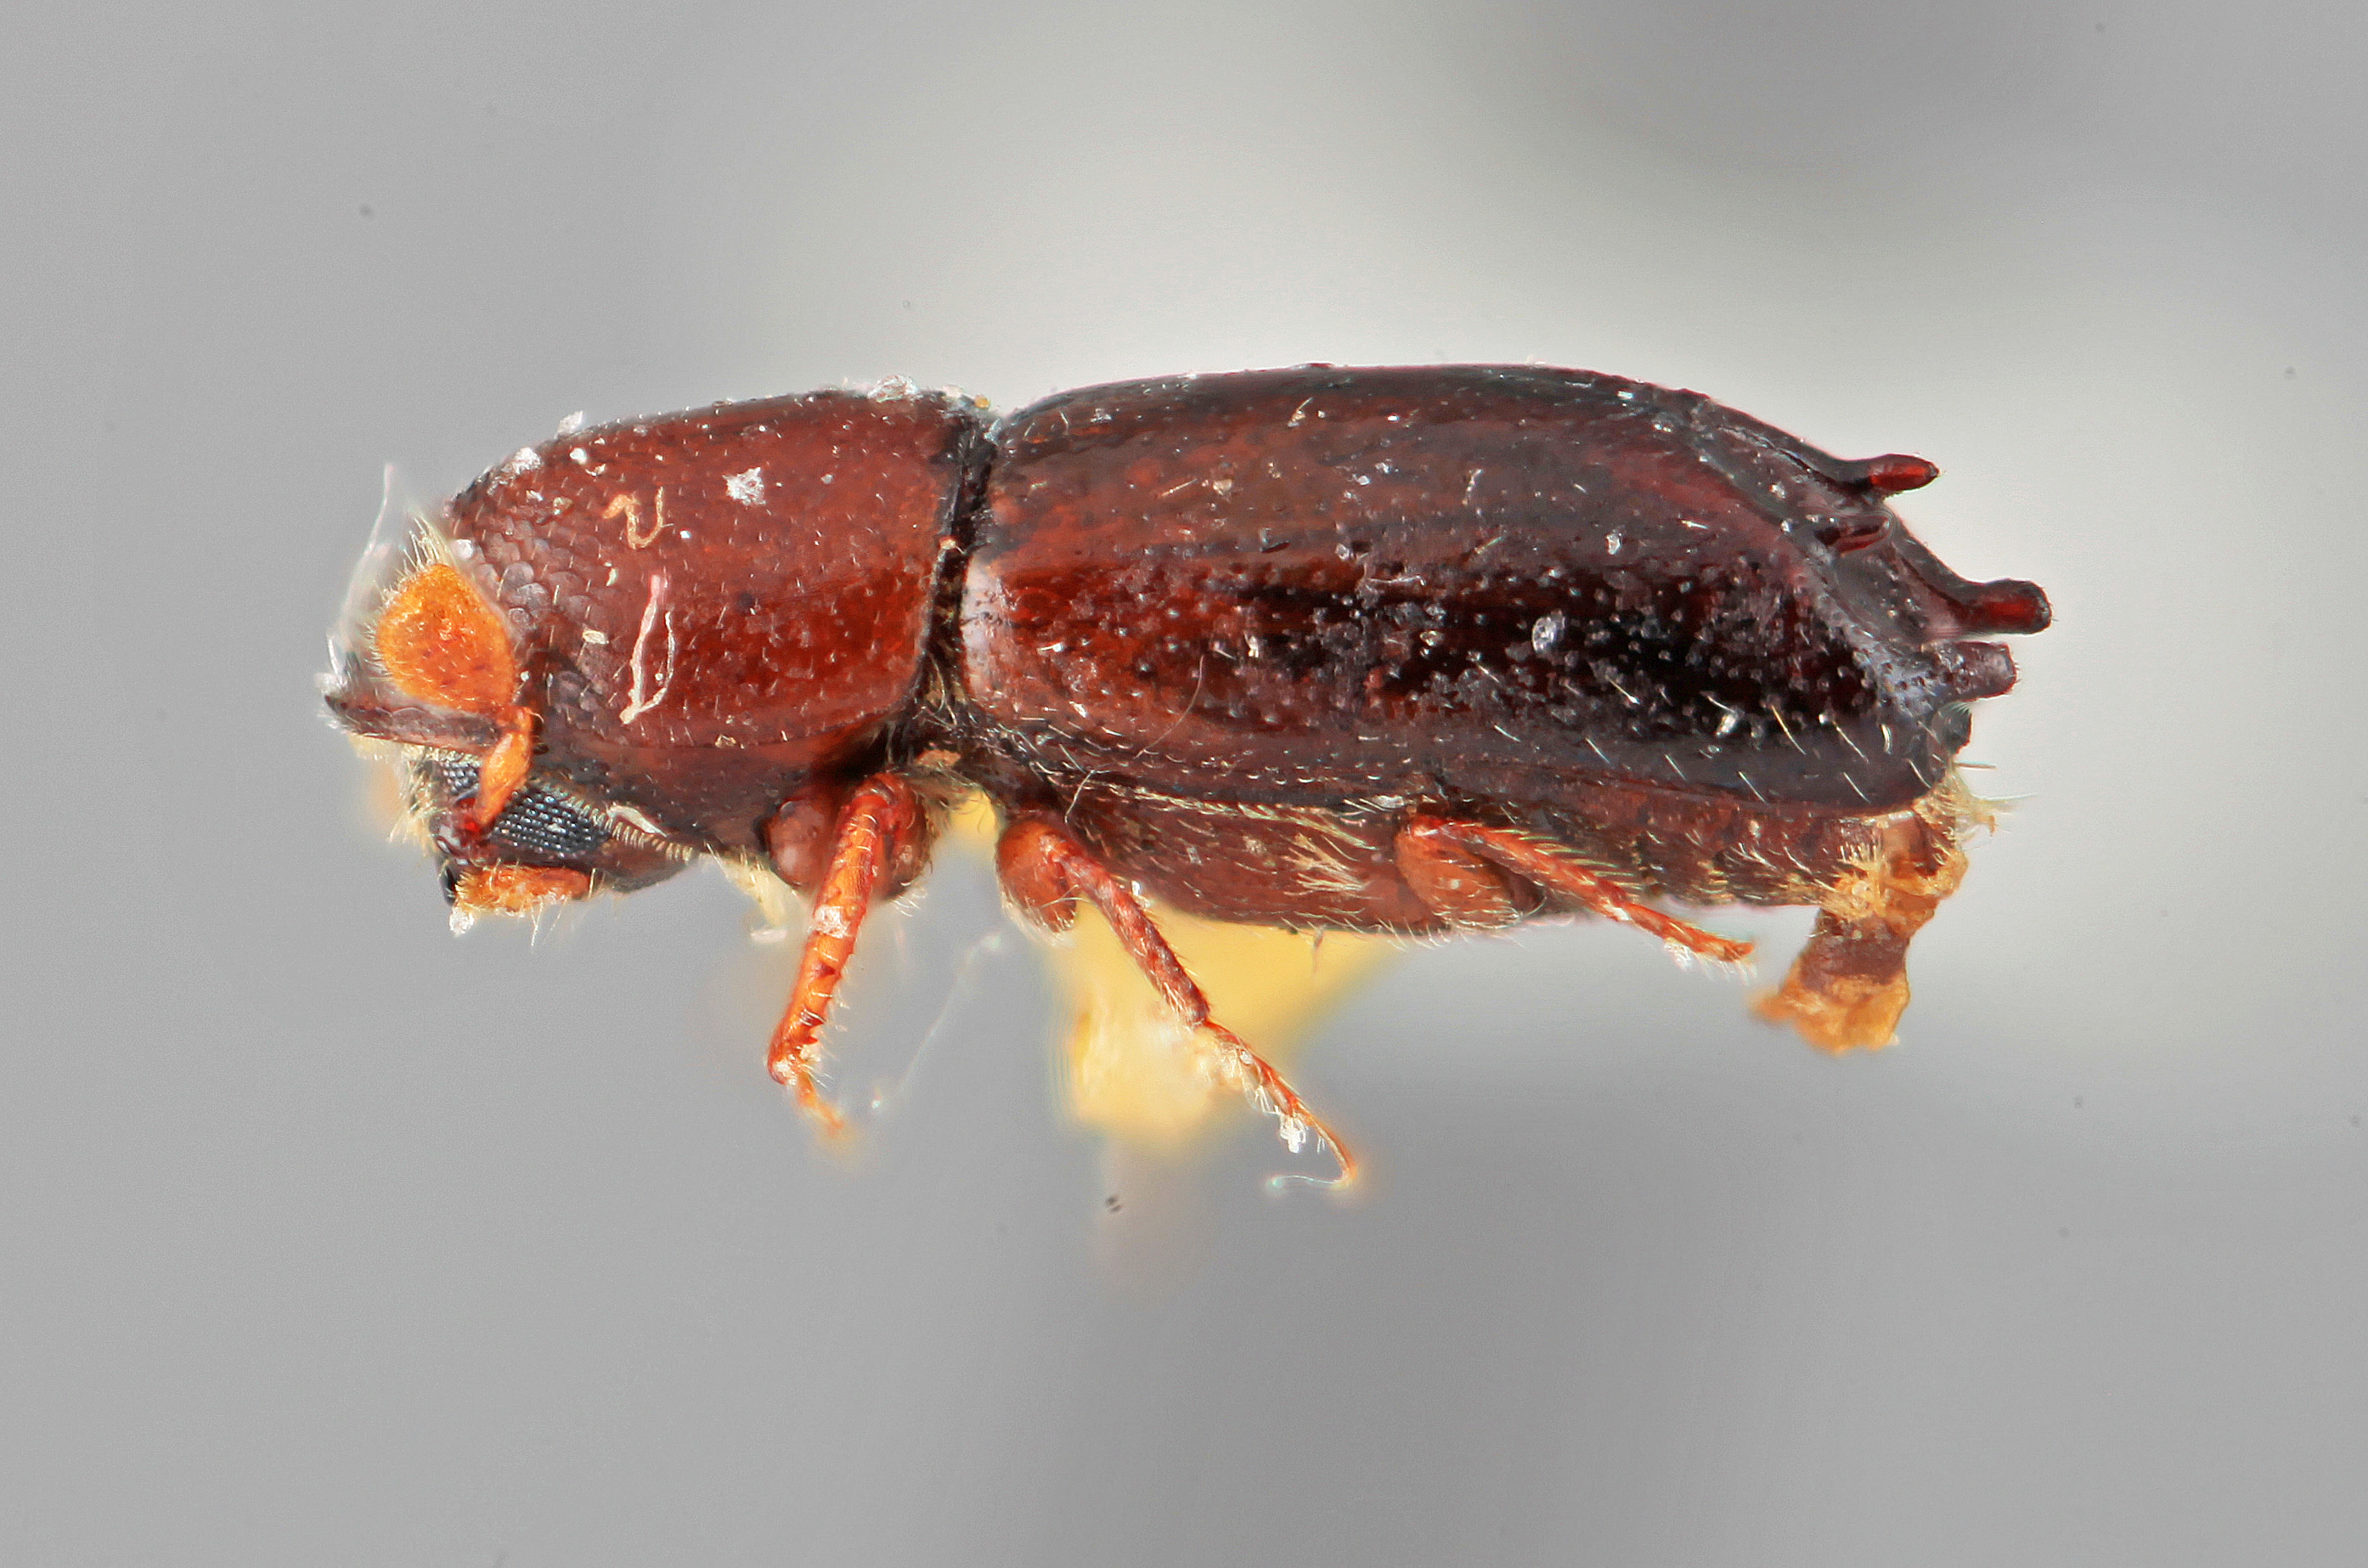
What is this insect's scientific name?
Tricolus frontalis
